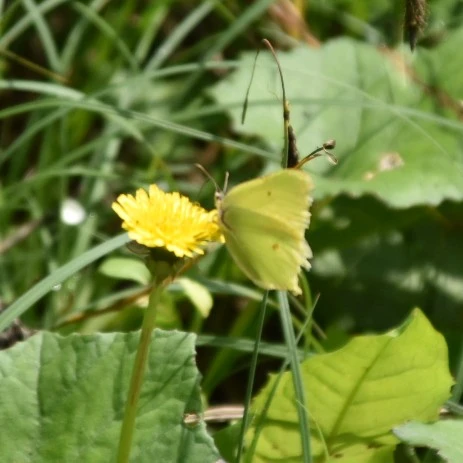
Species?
Gonepteryx rhamni
